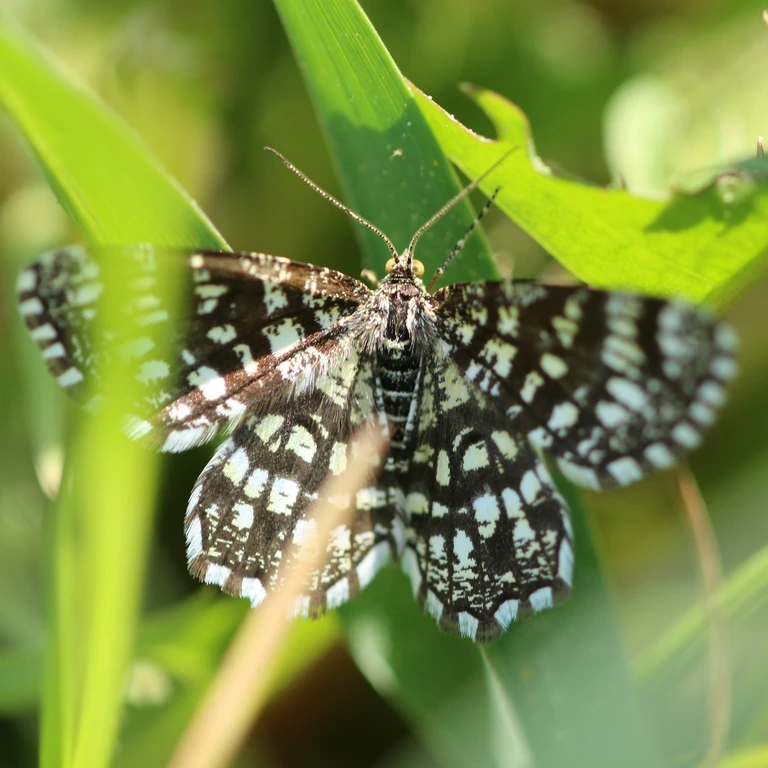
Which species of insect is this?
Chiasmia clathrata
